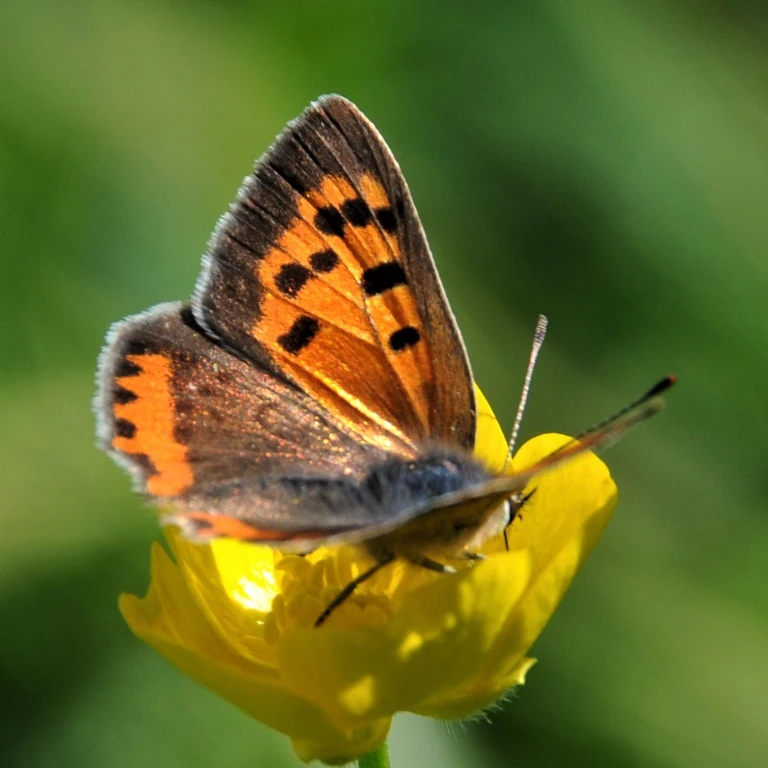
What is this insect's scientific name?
Lycaena phlaeas
